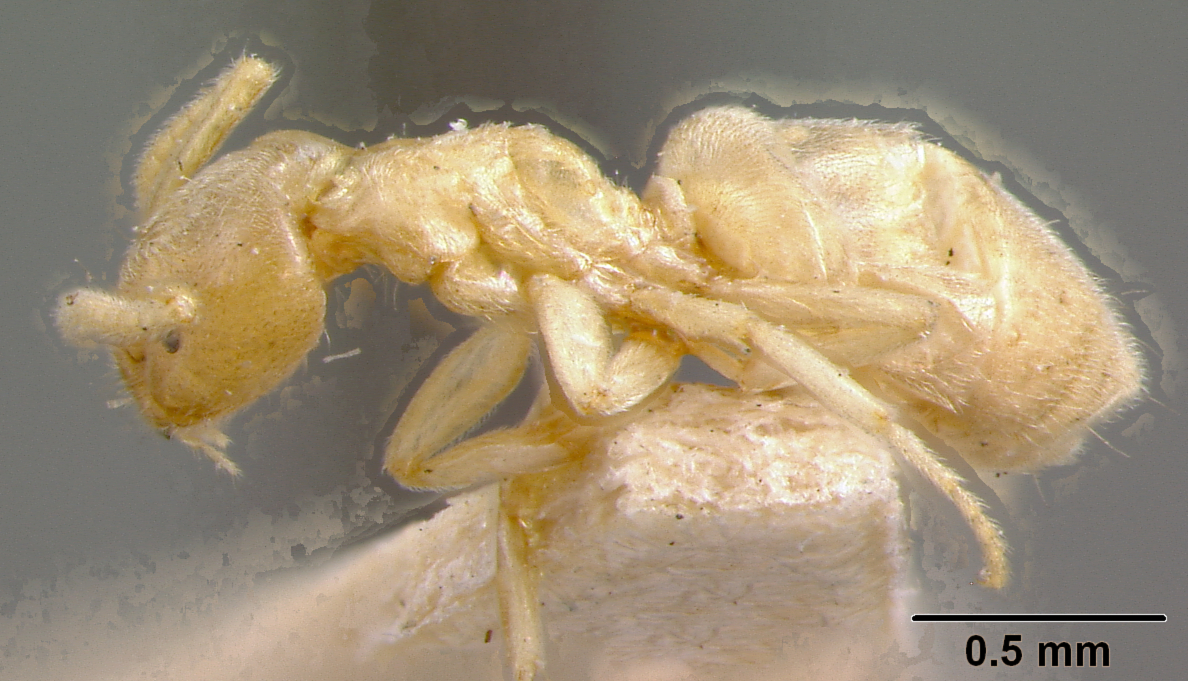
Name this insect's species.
Bothriomyrmex meridionalis
